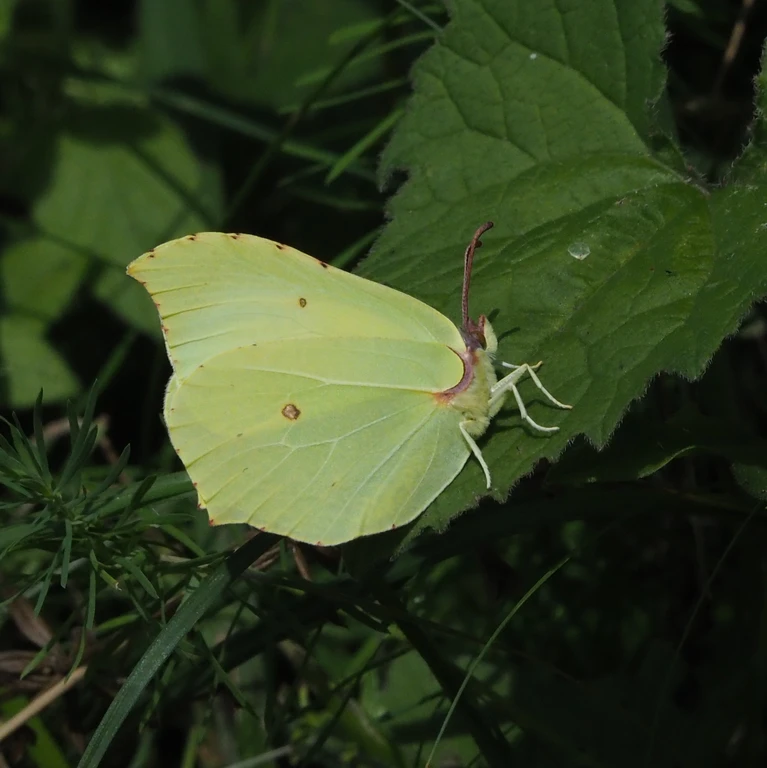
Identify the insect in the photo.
Gonepteryx rhamni
